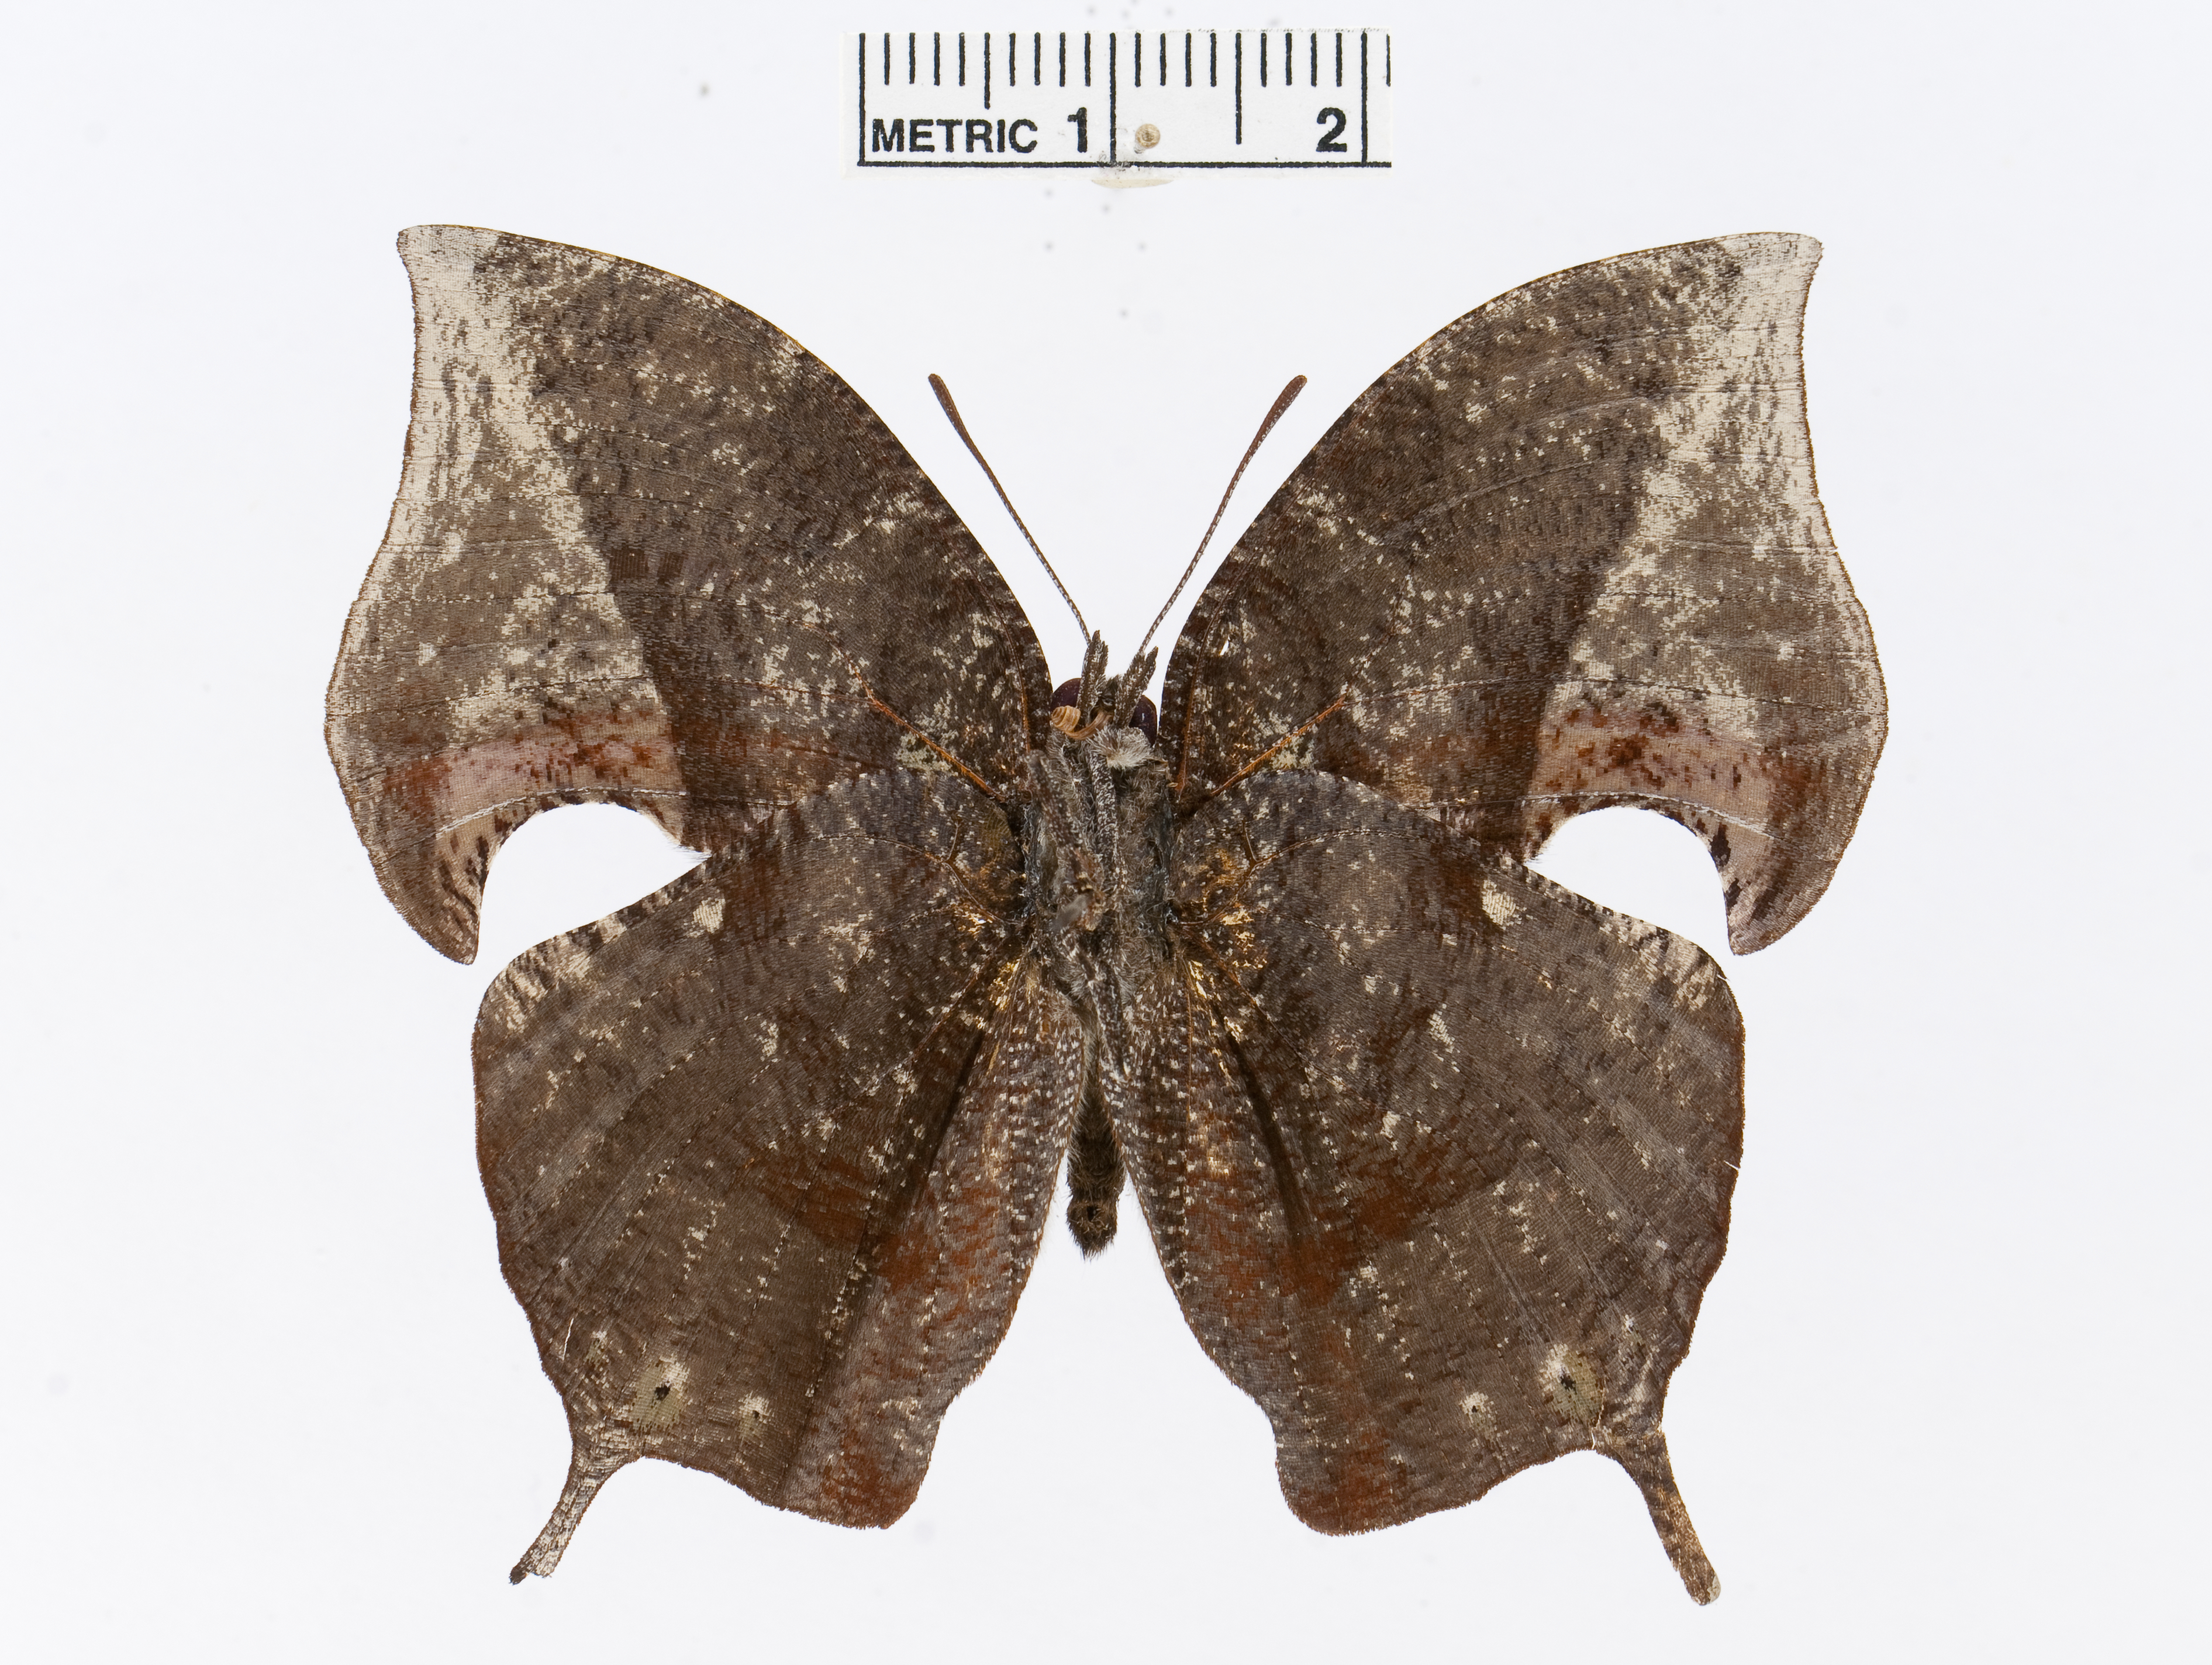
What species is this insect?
Memphis lorna
